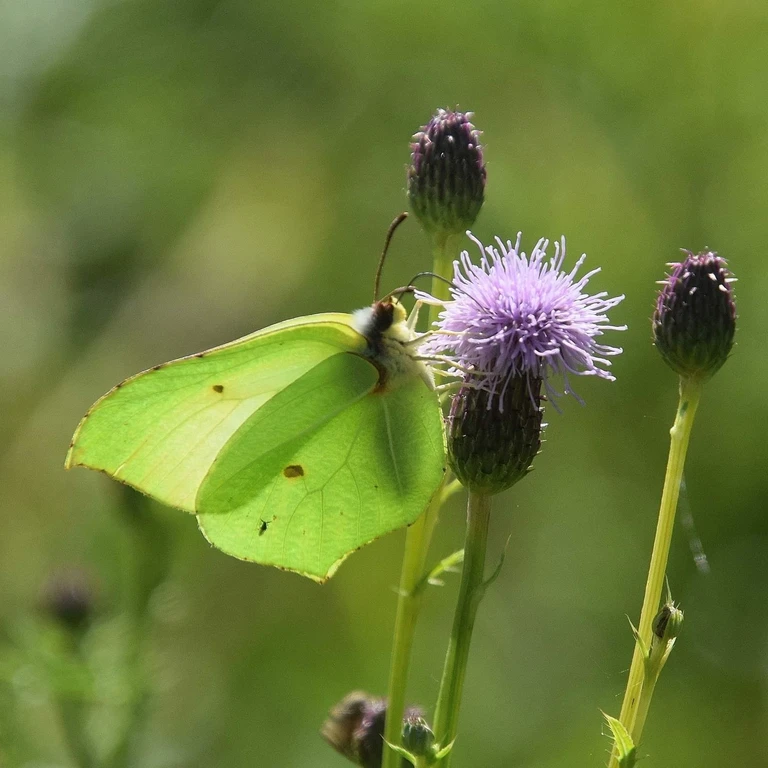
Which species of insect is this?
Gonepteryx rhamni
